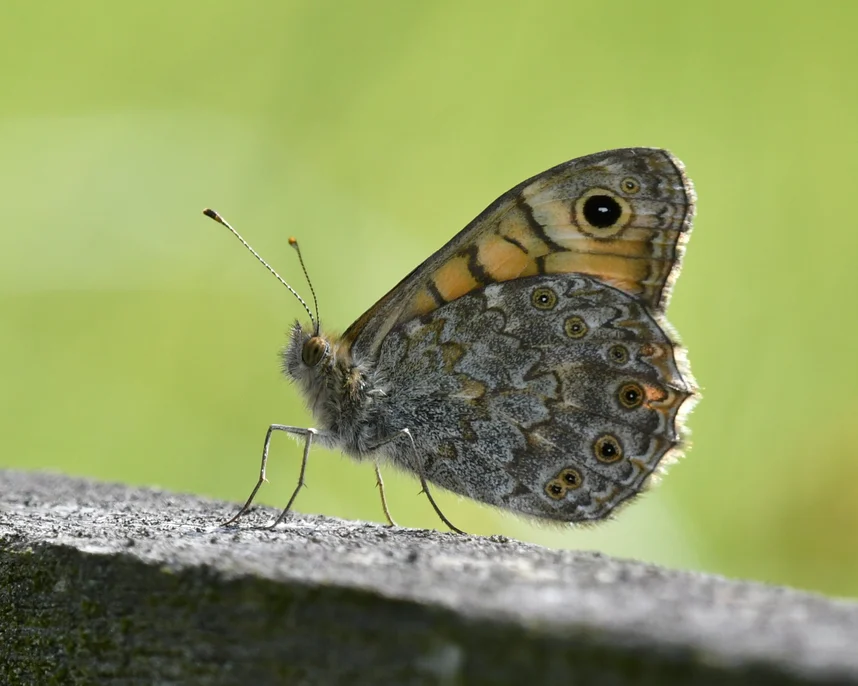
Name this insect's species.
Lasiommata megera (also Pararge megera)
